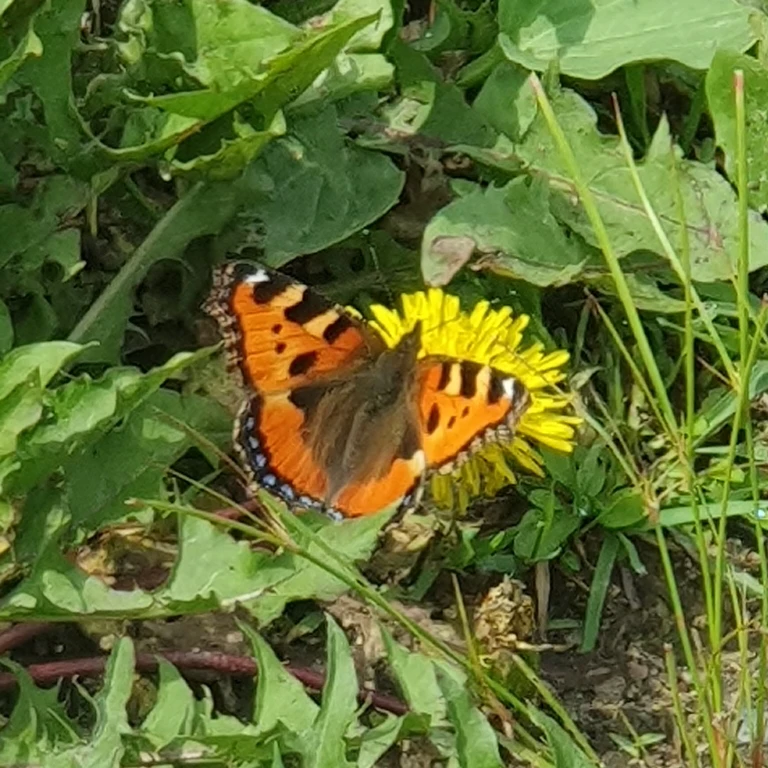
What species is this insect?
Aglais urticae
